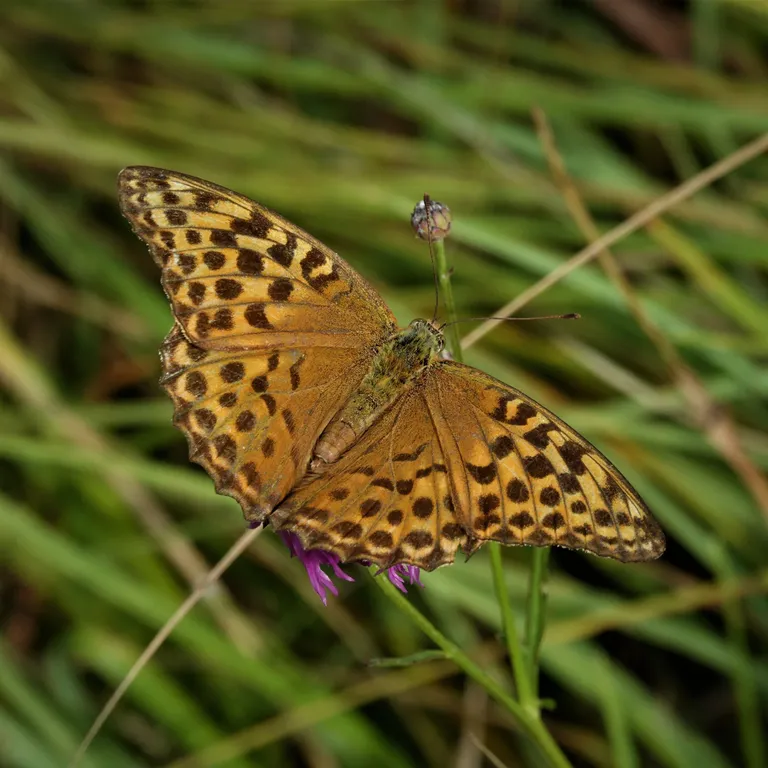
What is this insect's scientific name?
Argynnis paphia
